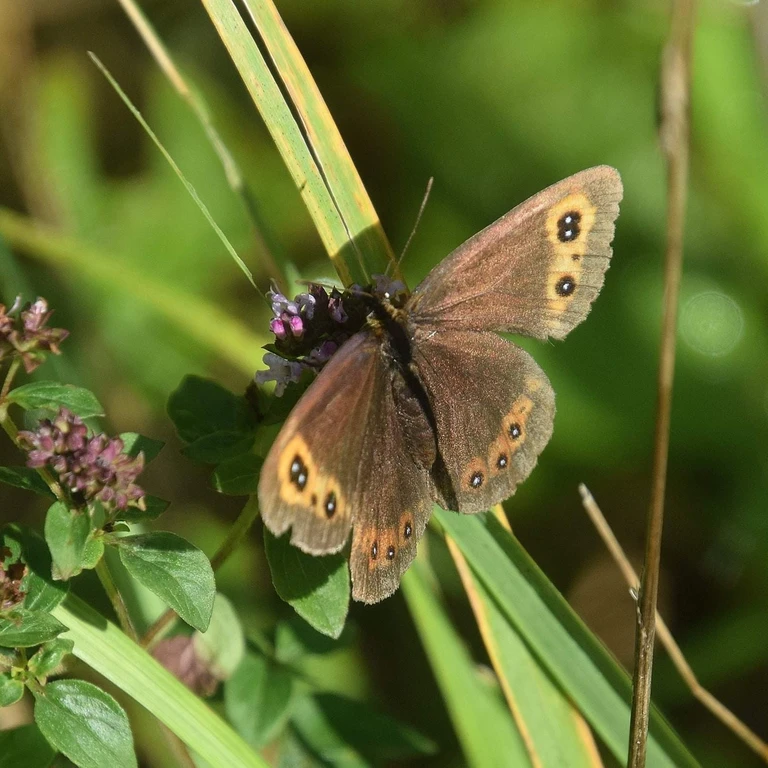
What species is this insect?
Erebia aethiops
